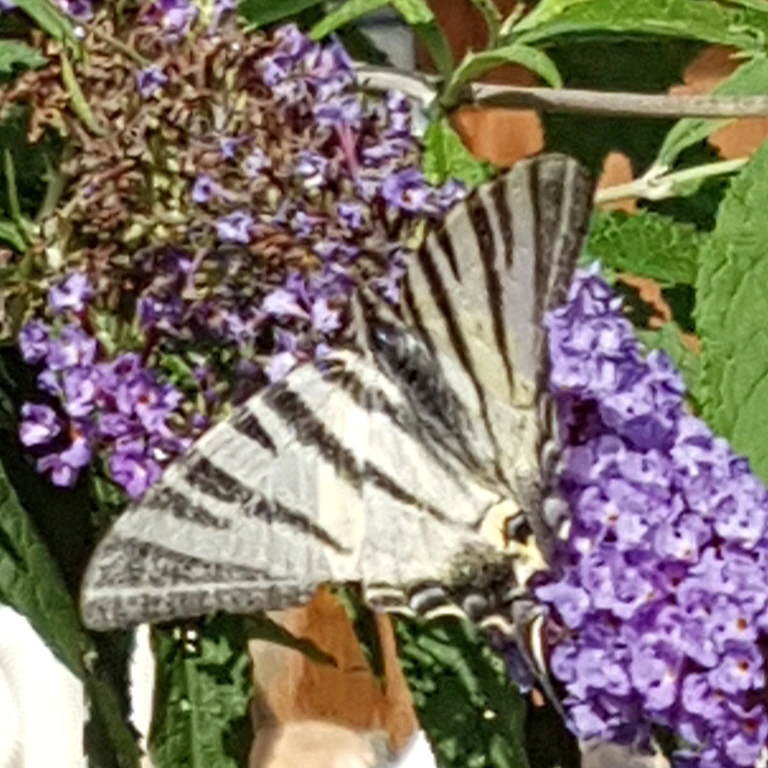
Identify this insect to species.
Iphiclides podalirius
